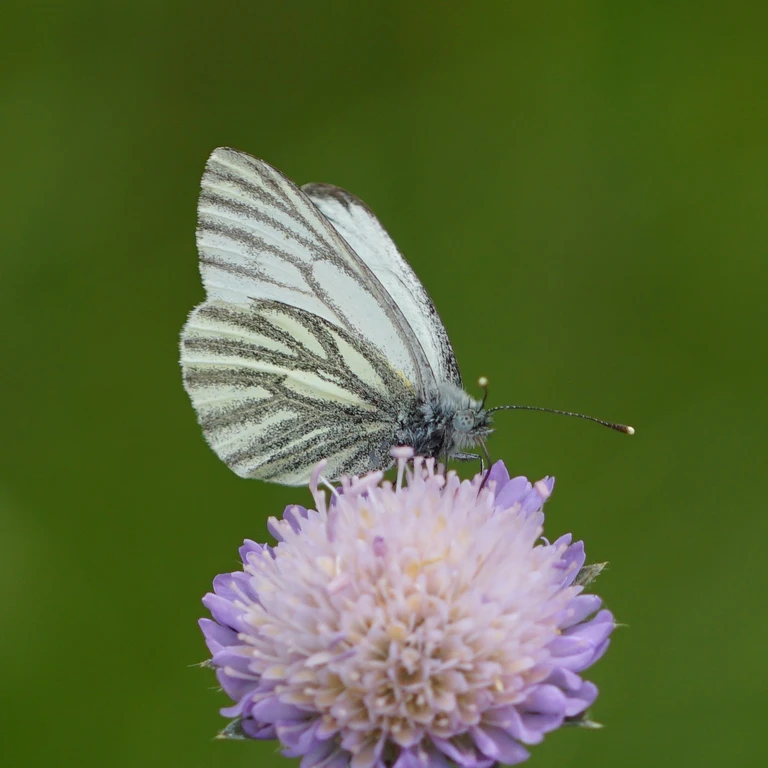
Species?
Pieris napi
